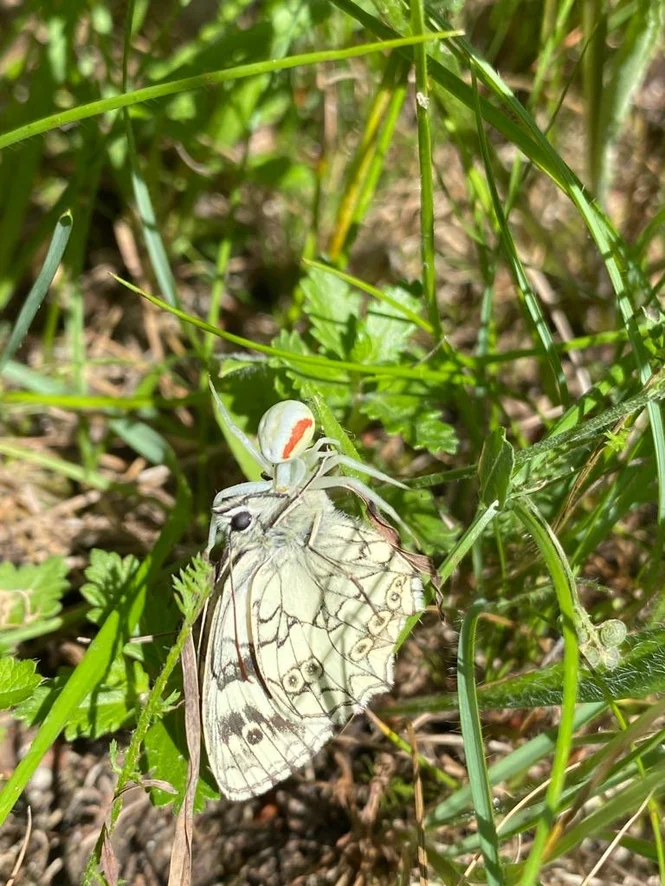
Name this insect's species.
Melanargia galathea
